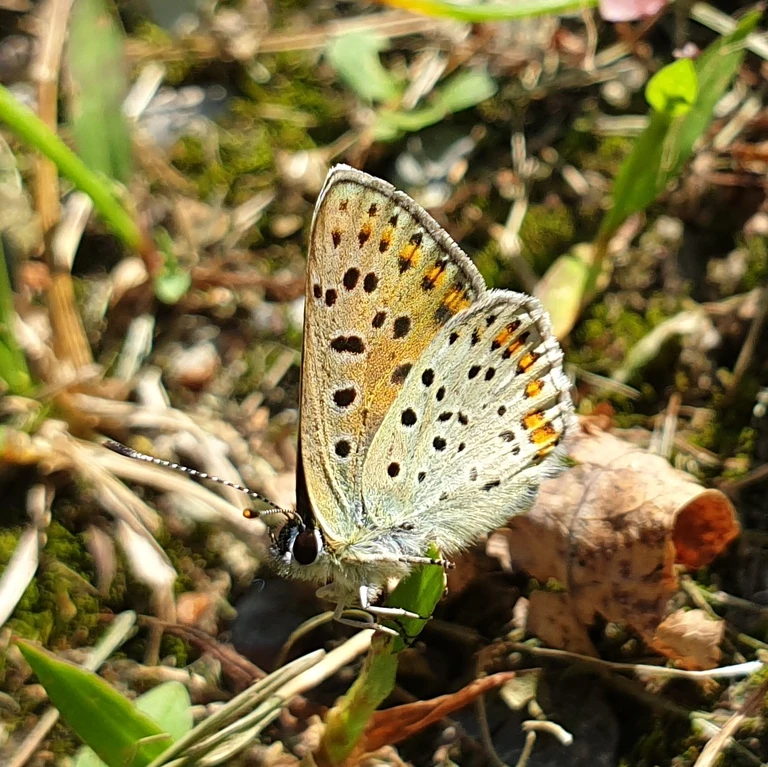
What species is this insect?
Lycaena tityrus (also Loweia tityrus)
